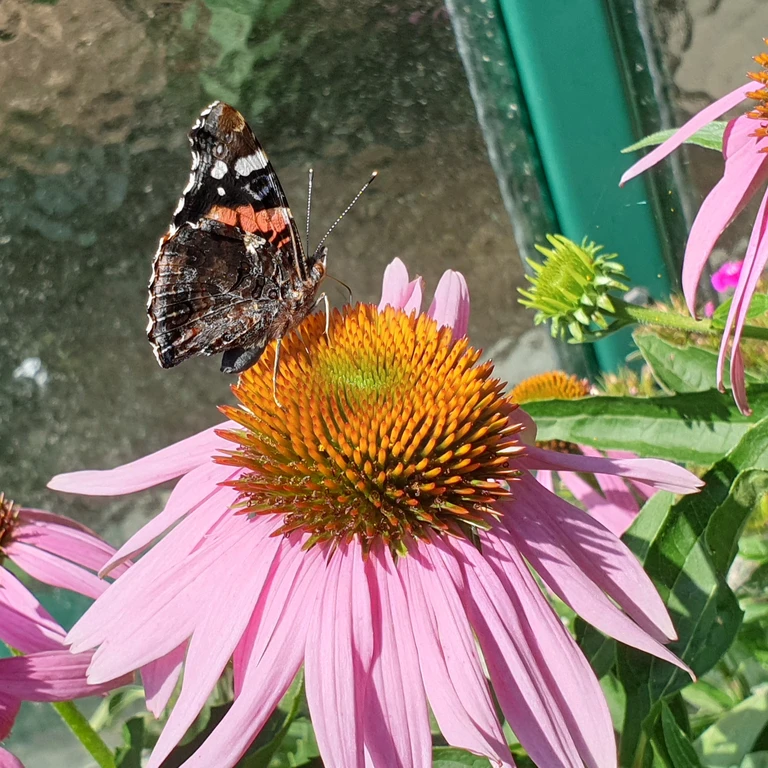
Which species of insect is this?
Vanessa atalanta
